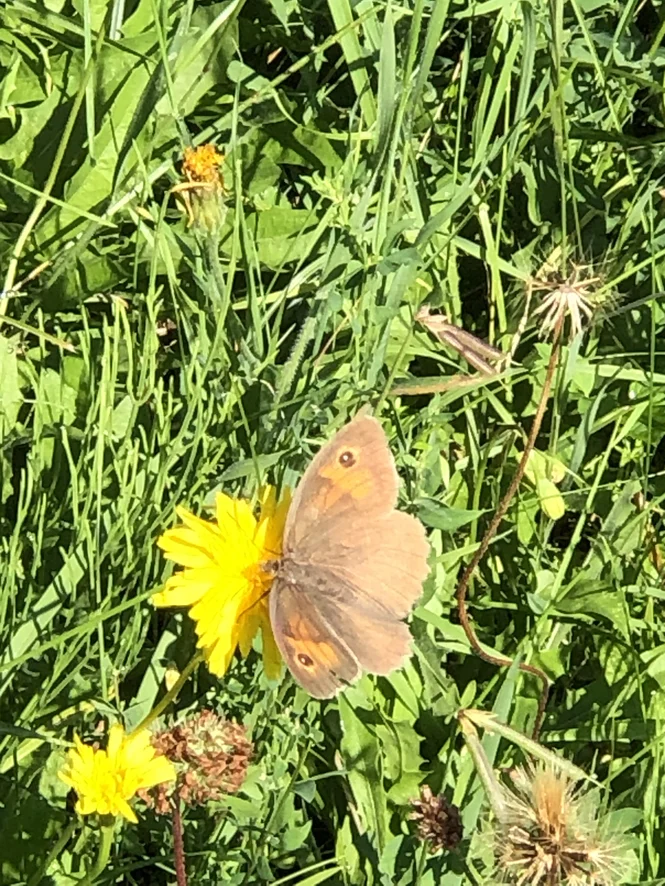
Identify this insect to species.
Maniola jurtina
